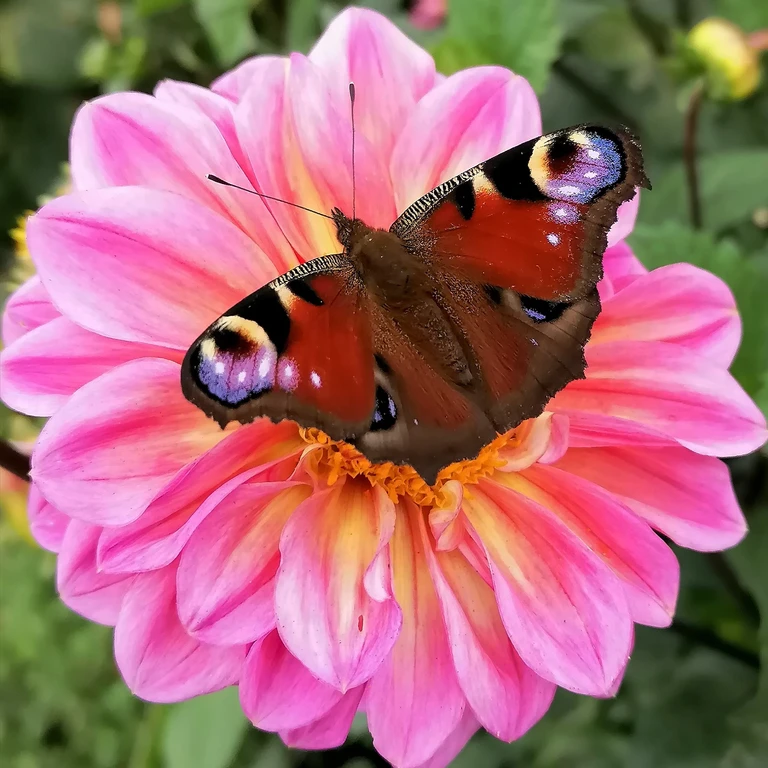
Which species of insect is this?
Aglais io
